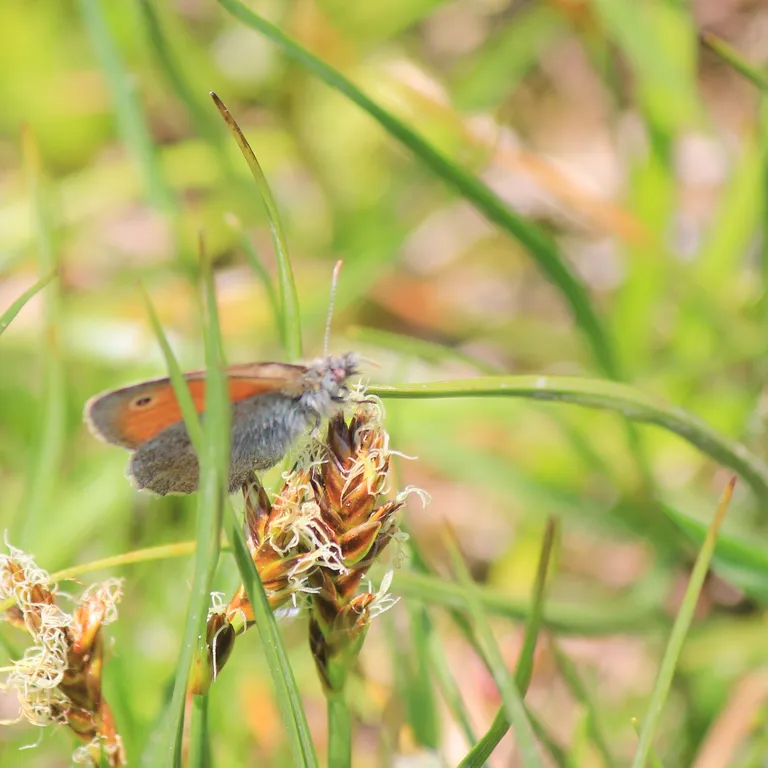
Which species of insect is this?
Coenonympha pamphilus
